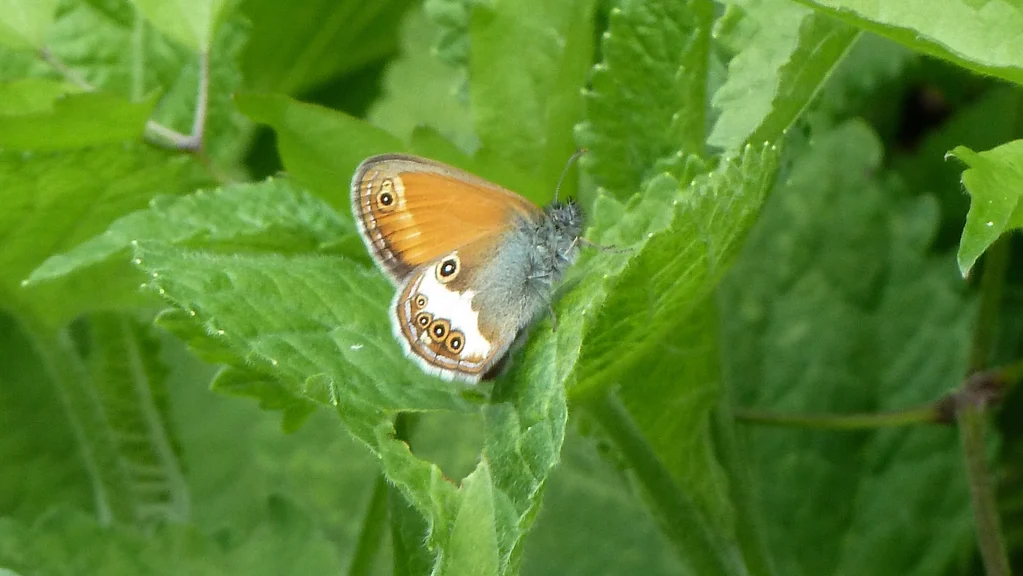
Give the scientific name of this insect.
Coenonympha arcania
